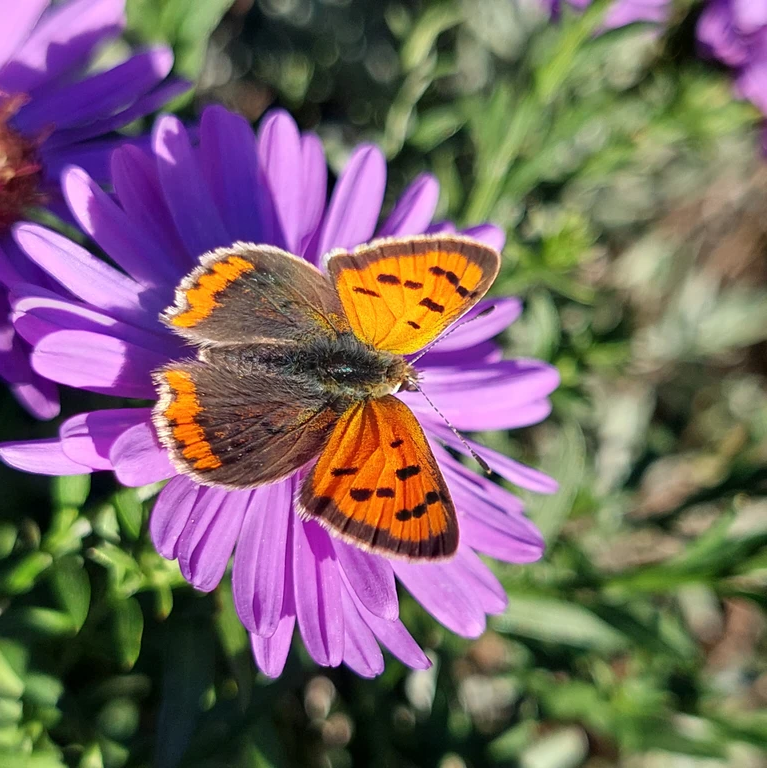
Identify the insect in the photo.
Lycaena phlaeas
